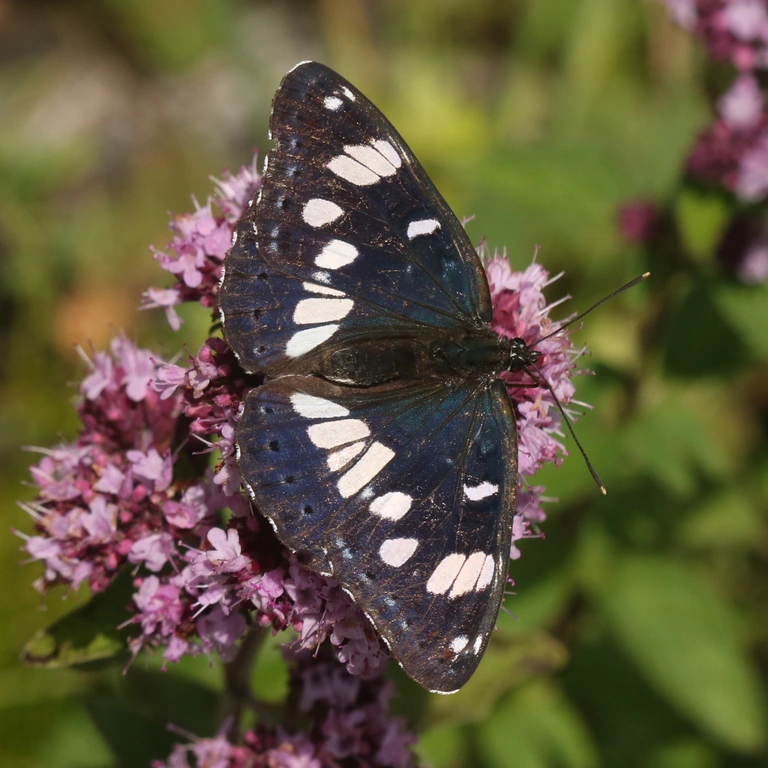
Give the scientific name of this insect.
Limenitis reducta
